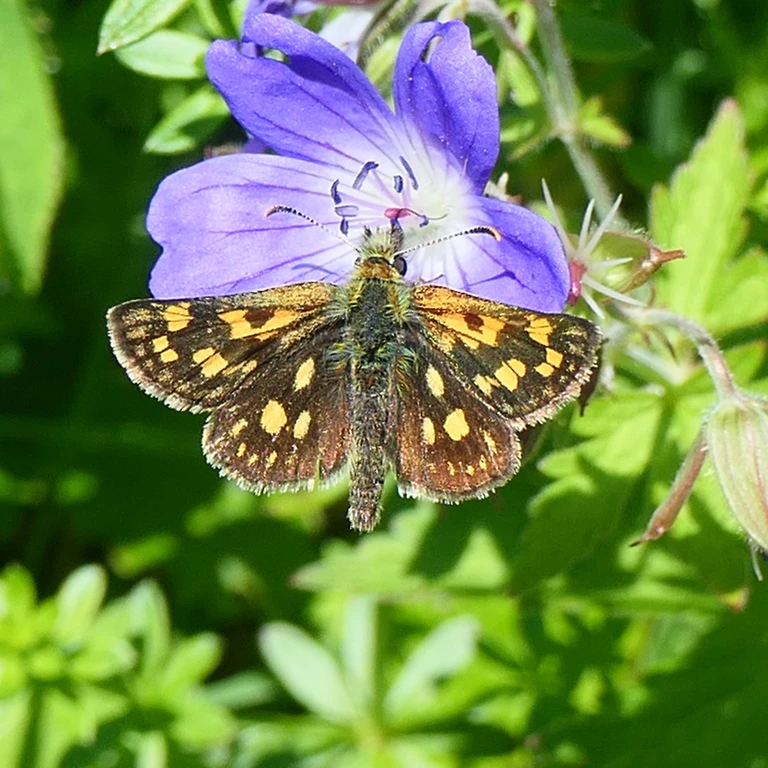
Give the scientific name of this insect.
Carterocephalus palaemon
